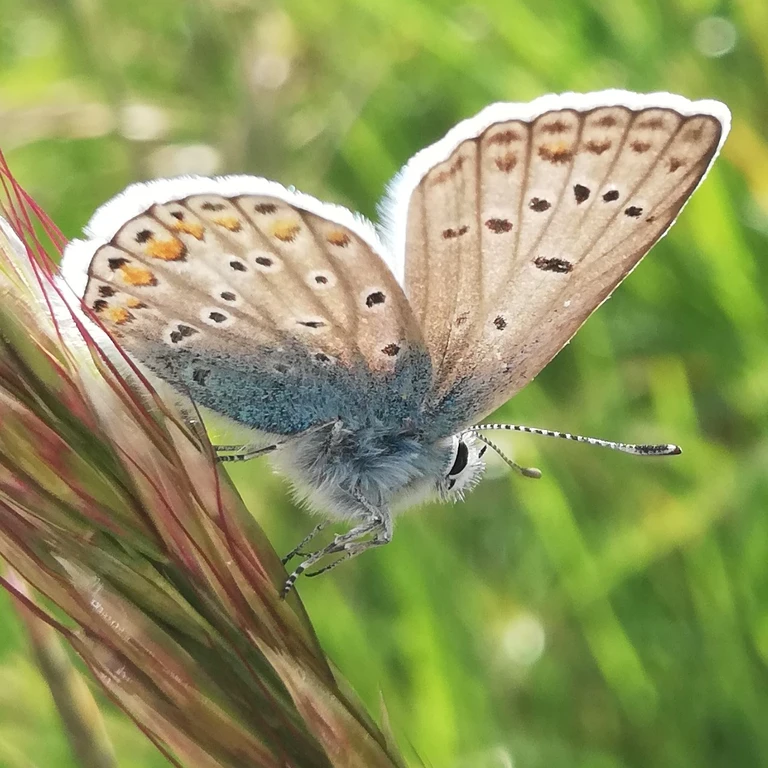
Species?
Polyommatus icarus
